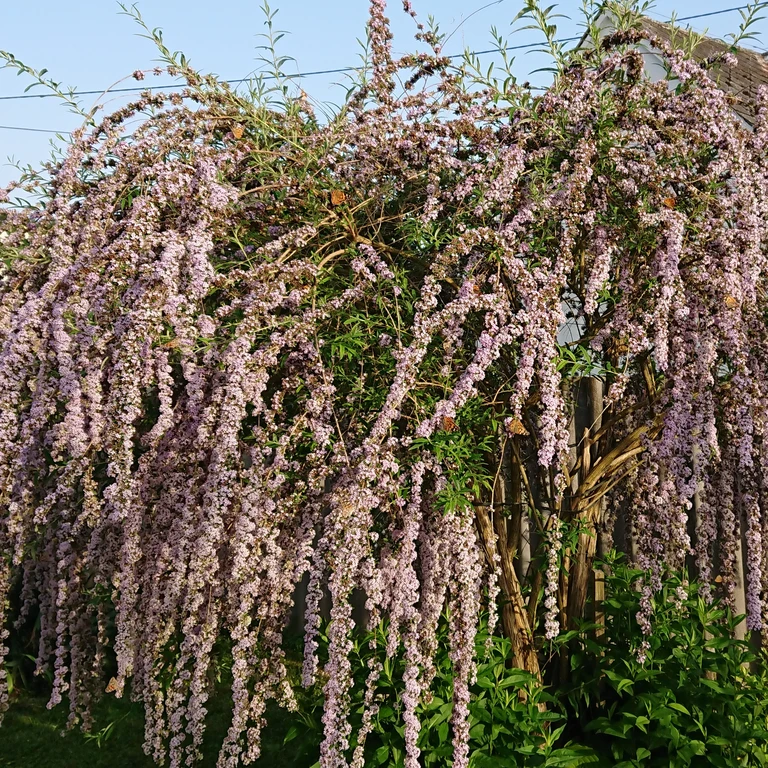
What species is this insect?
Vanessa cardui
